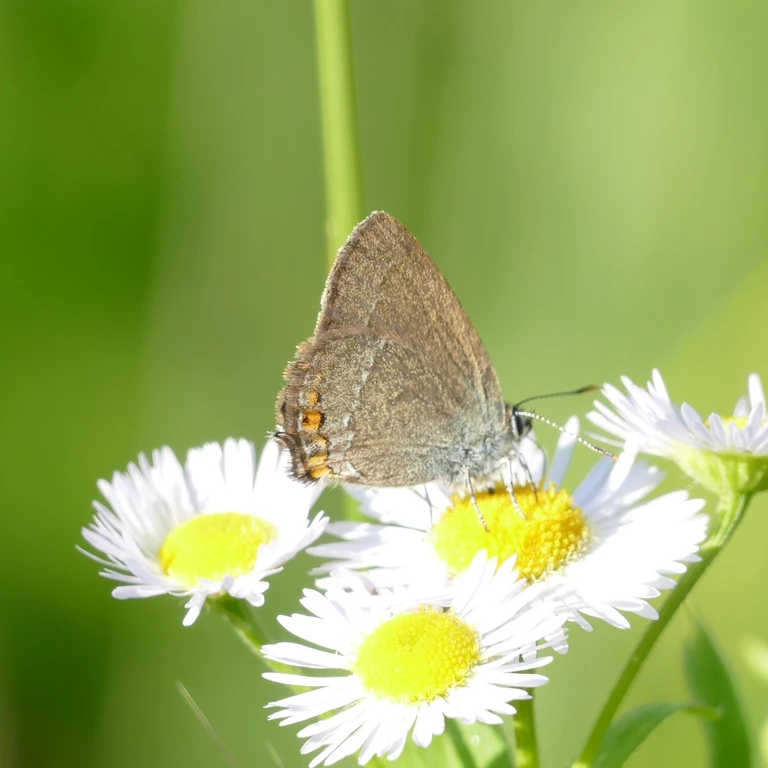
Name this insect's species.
Satyrium acaciae (also Strymon acaciae)
